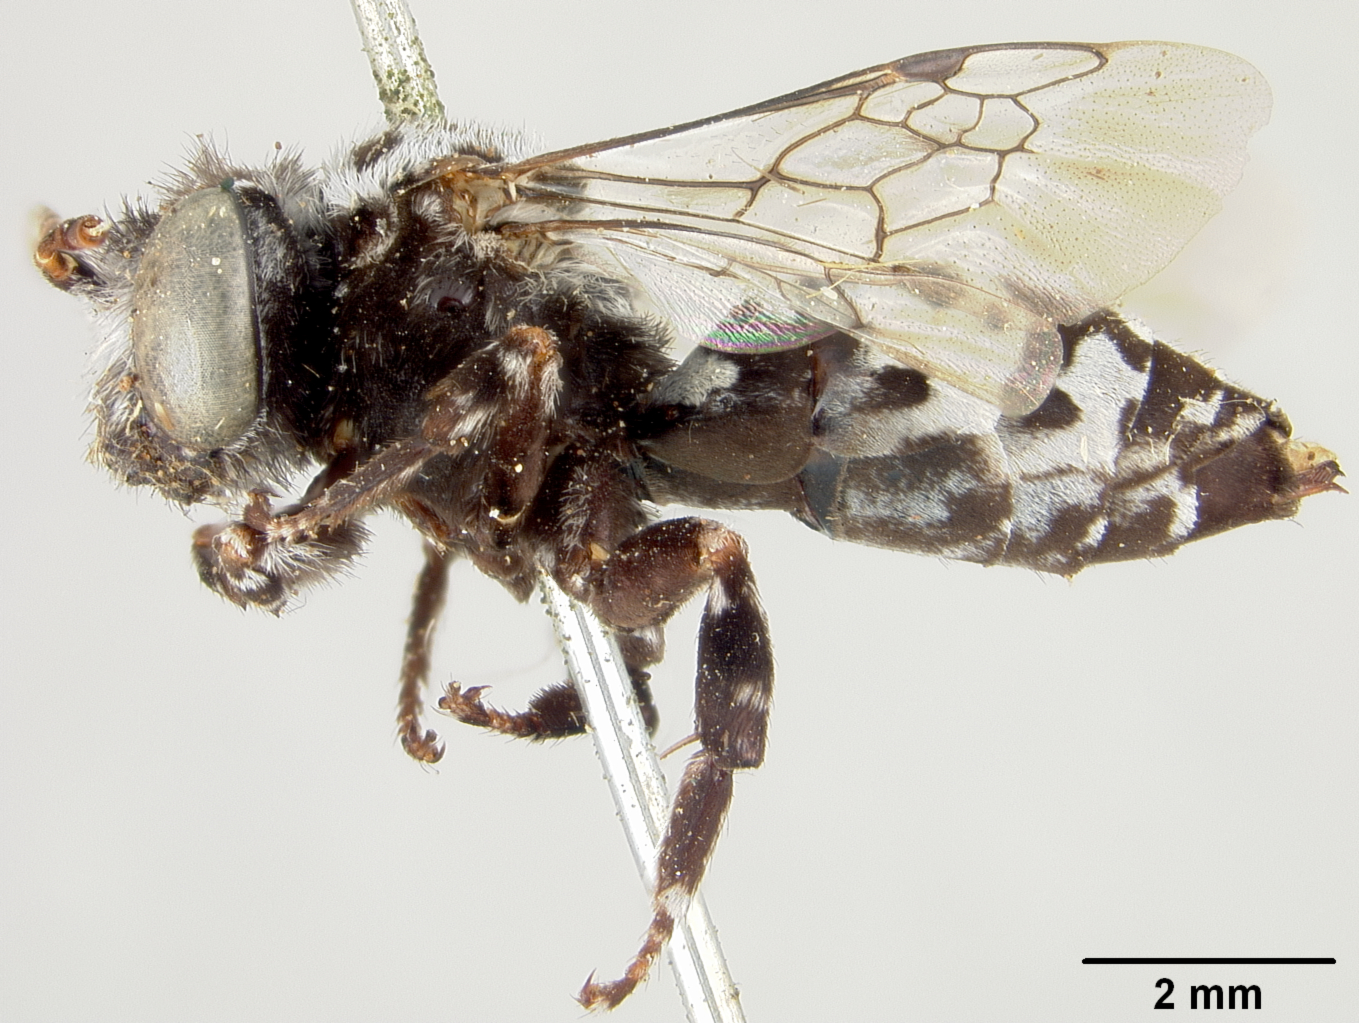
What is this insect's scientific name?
Isepeolus bruneri
